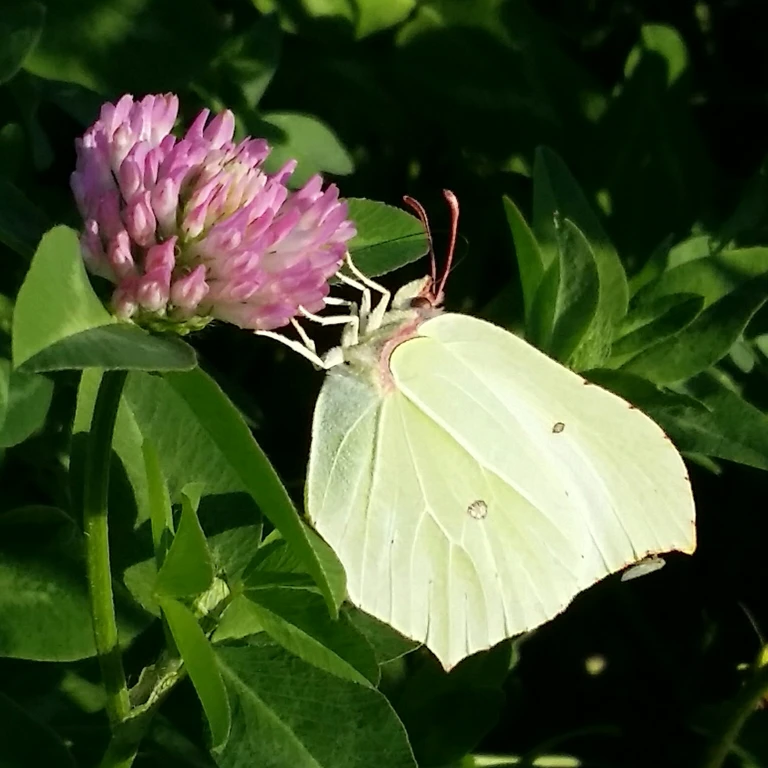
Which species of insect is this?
Gonepteryx rhamni
